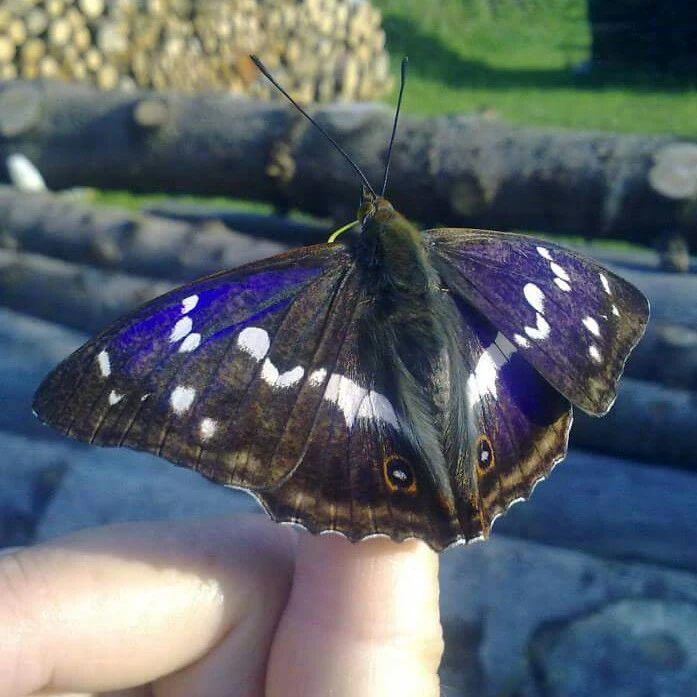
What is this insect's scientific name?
Apatura iris
